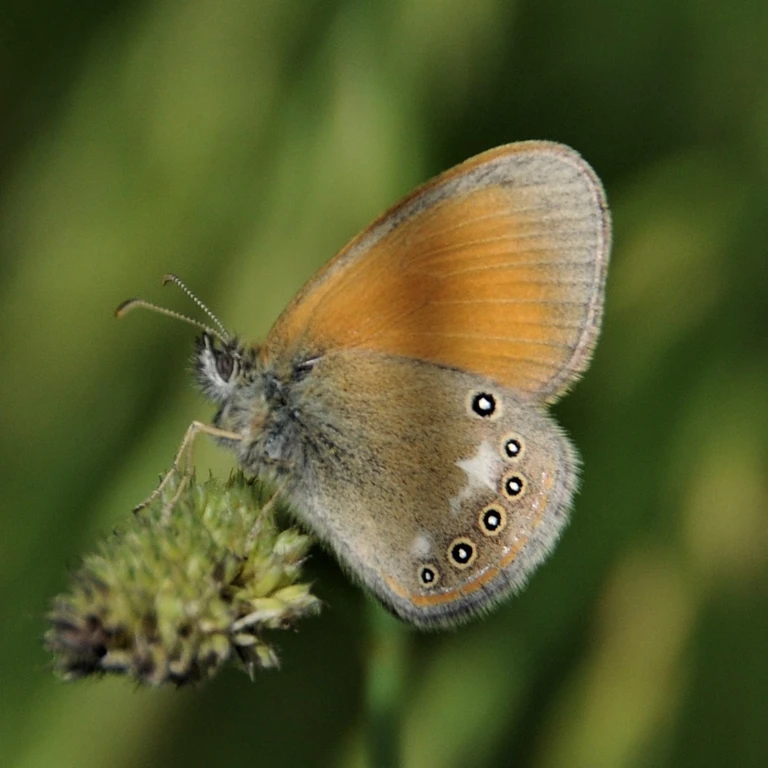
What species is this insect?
Coenonympha glycerion (also Coenonympha iphis)
